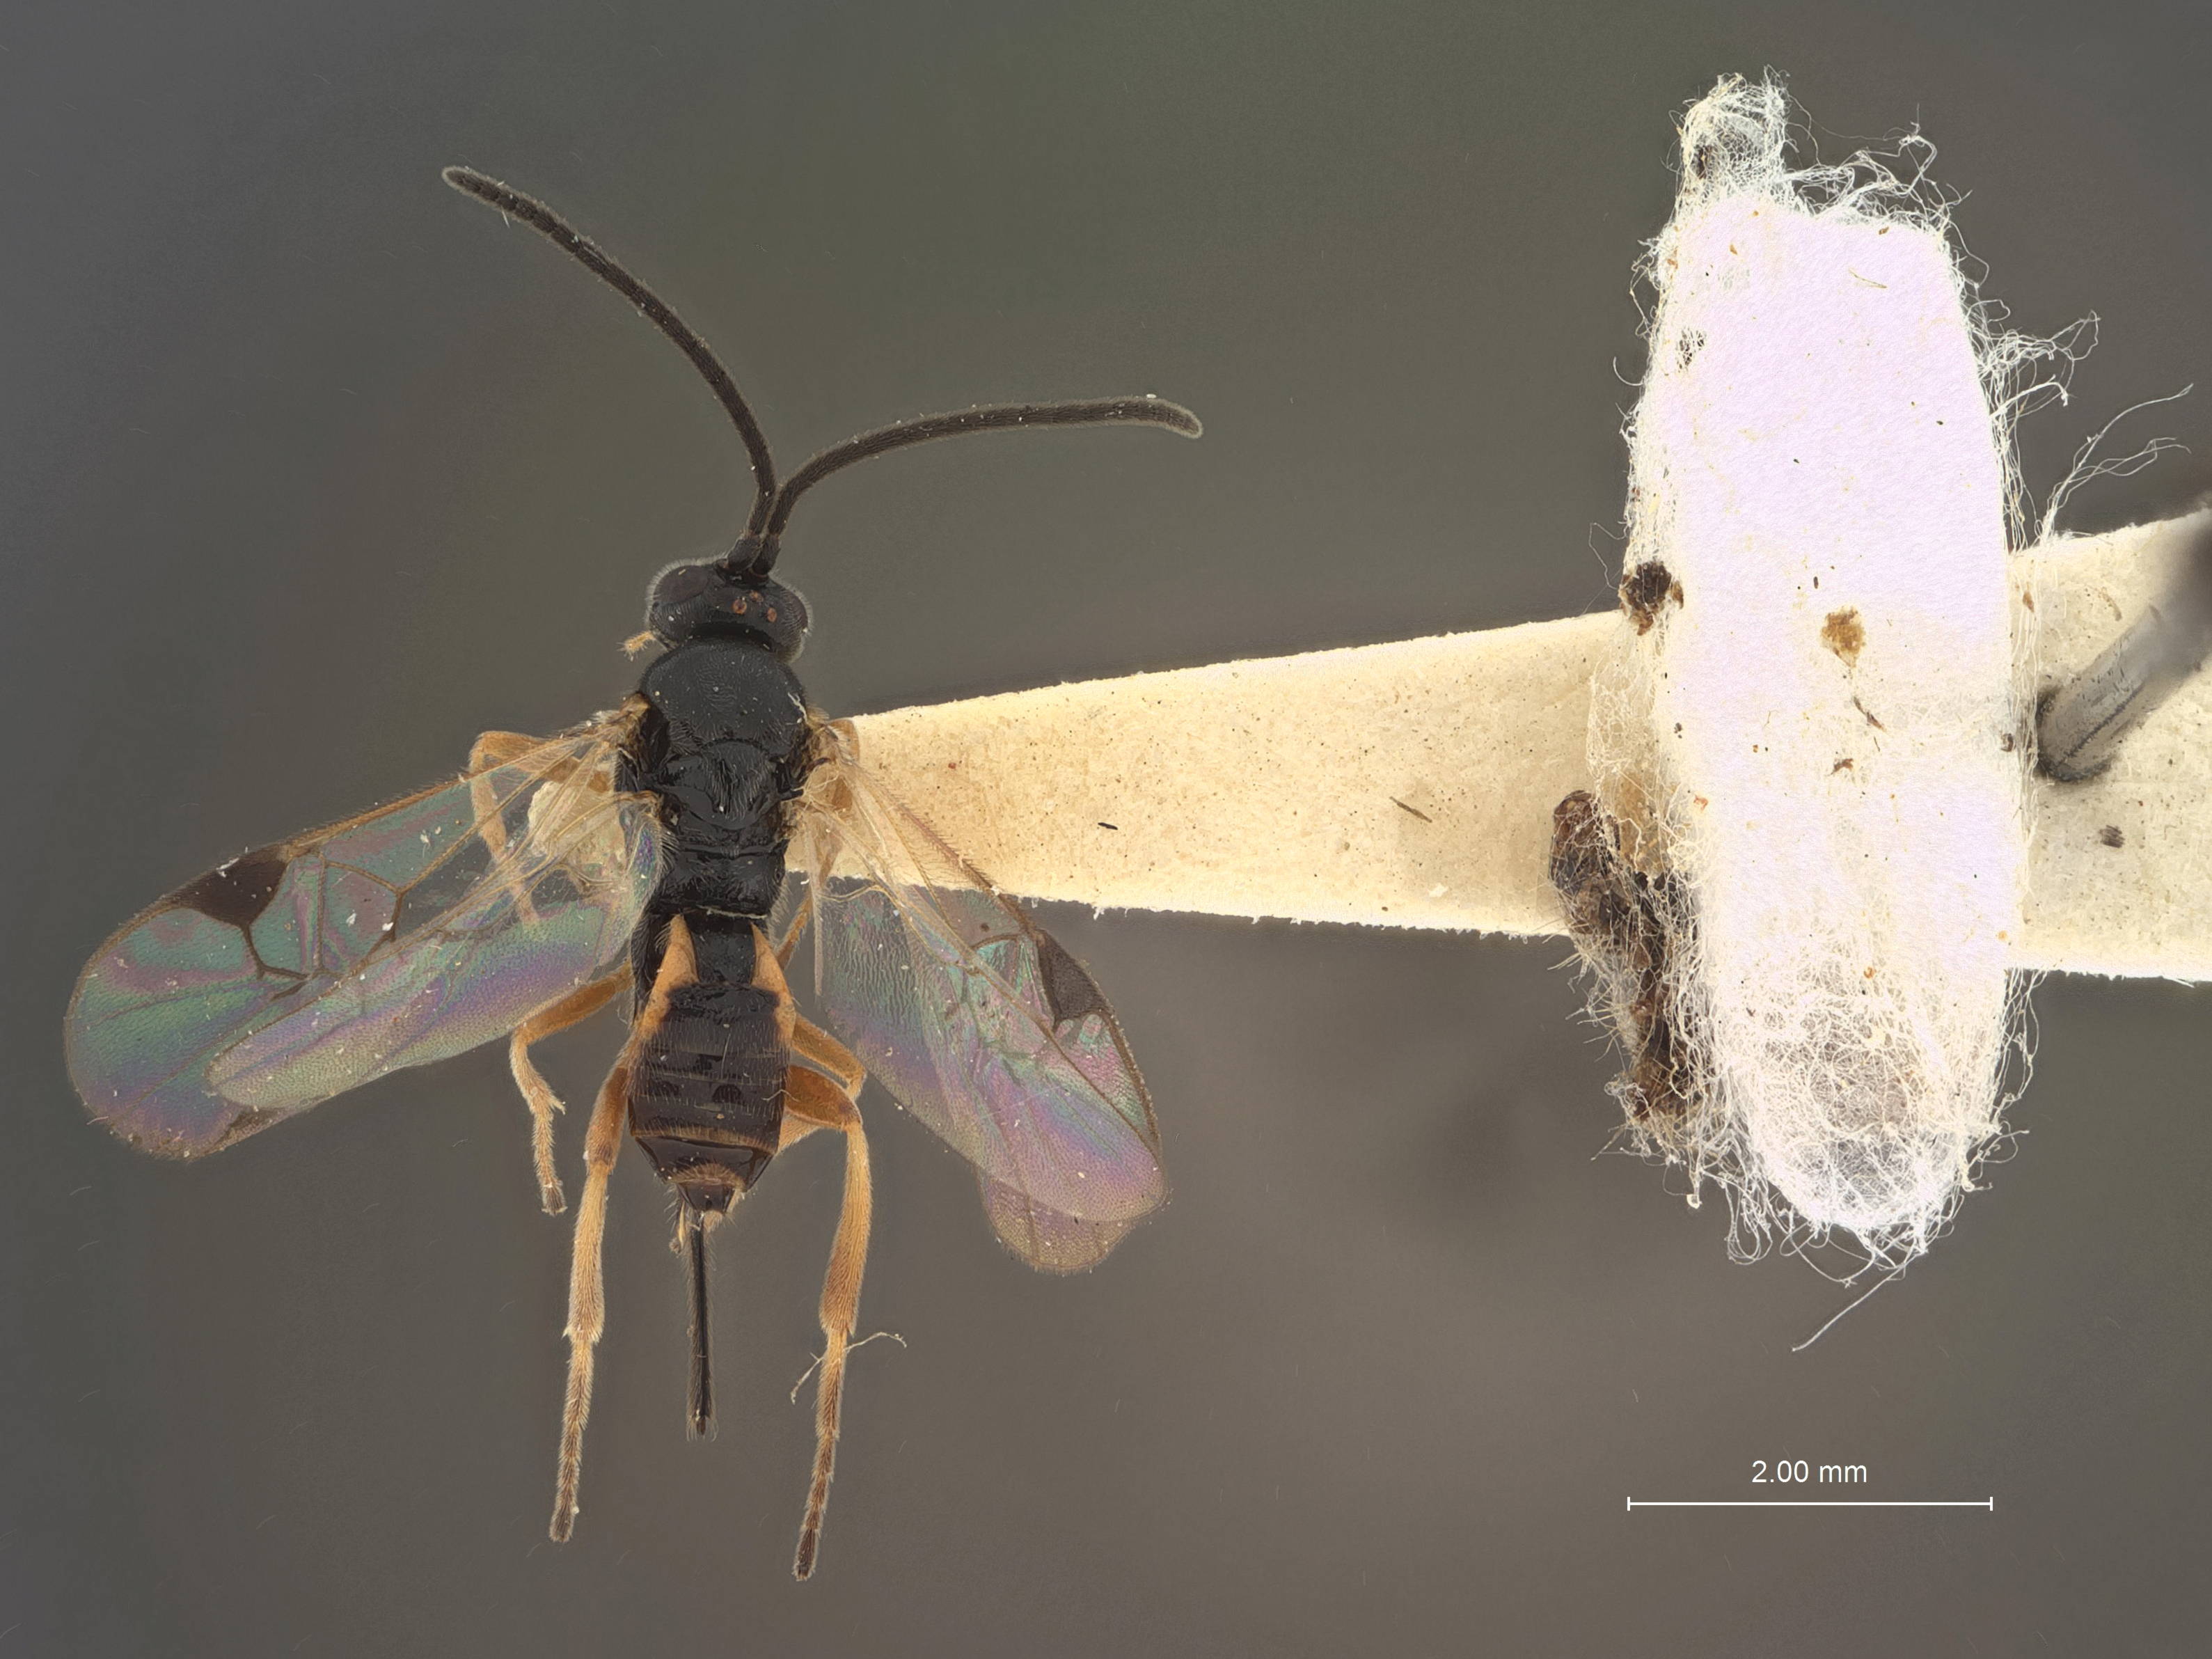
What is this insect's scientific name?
Apanteles insignis
